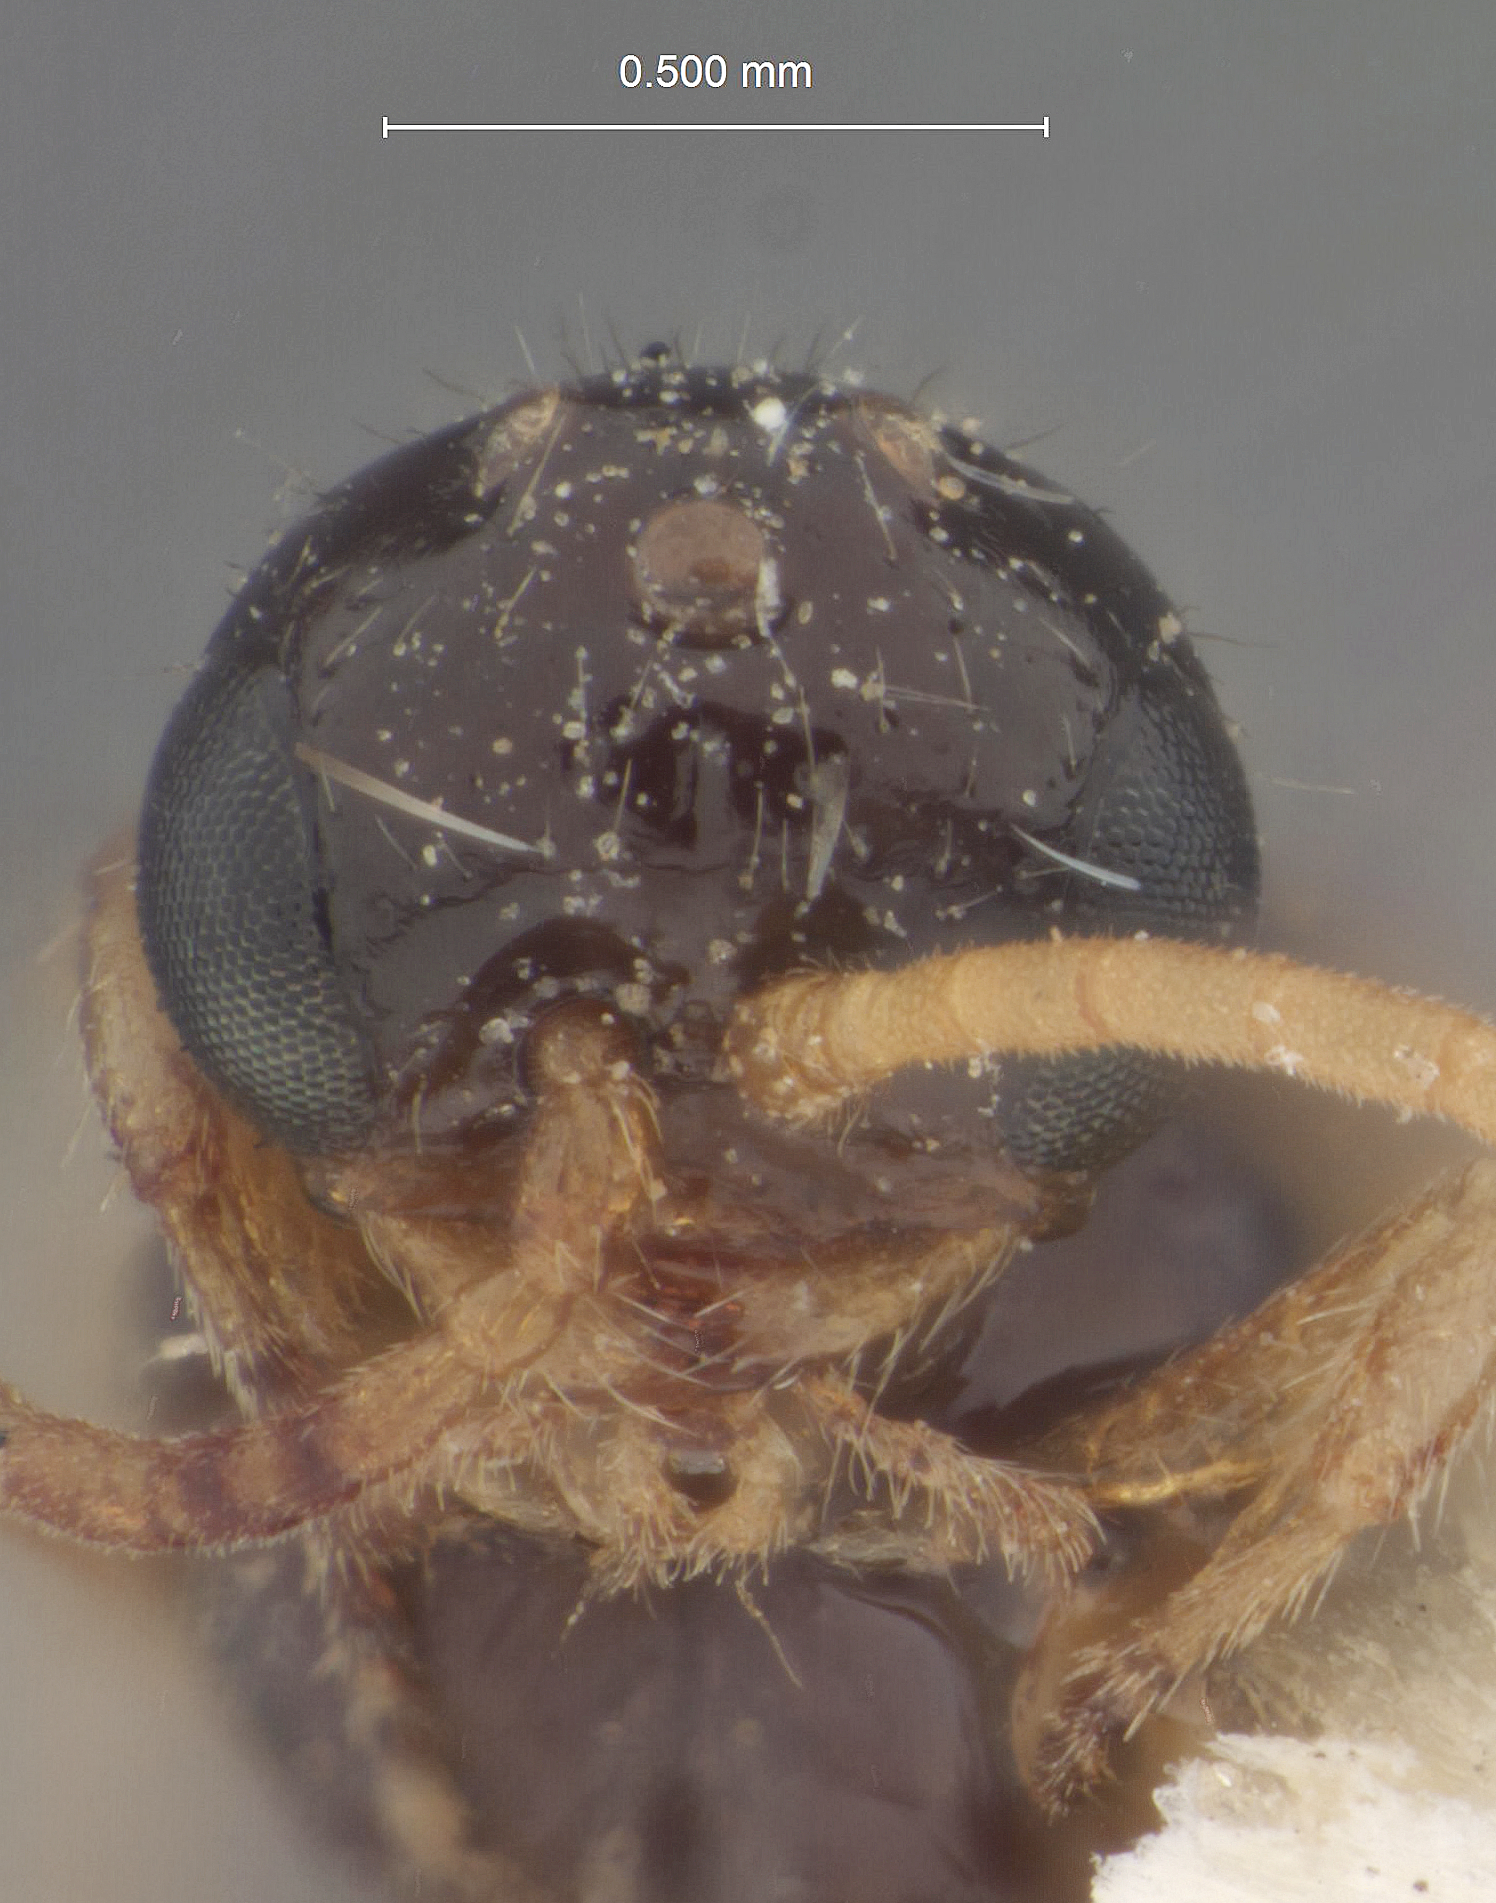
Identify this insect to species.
Brachycistellus inermis
